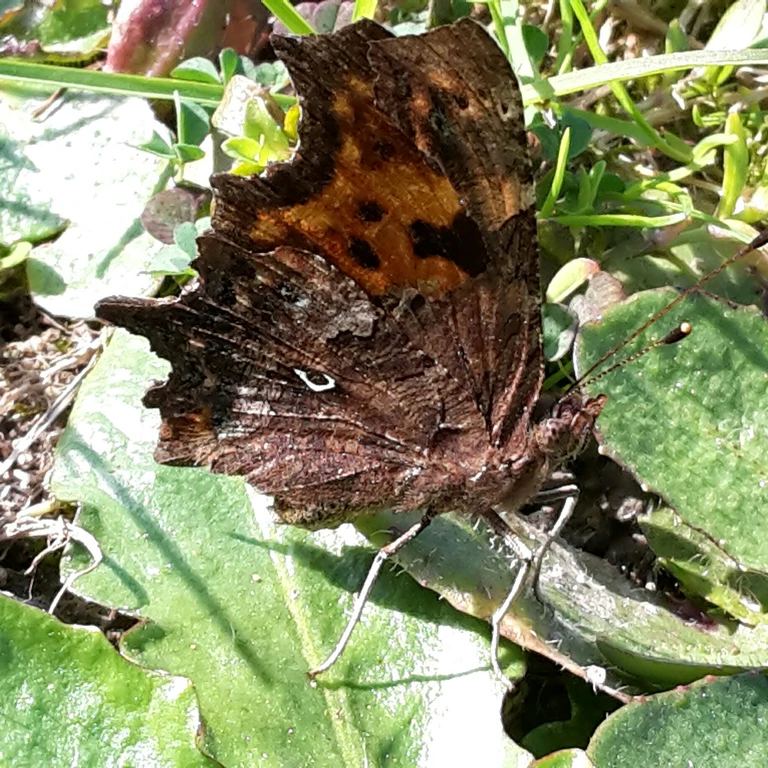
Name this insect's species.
Polygonia c-album
